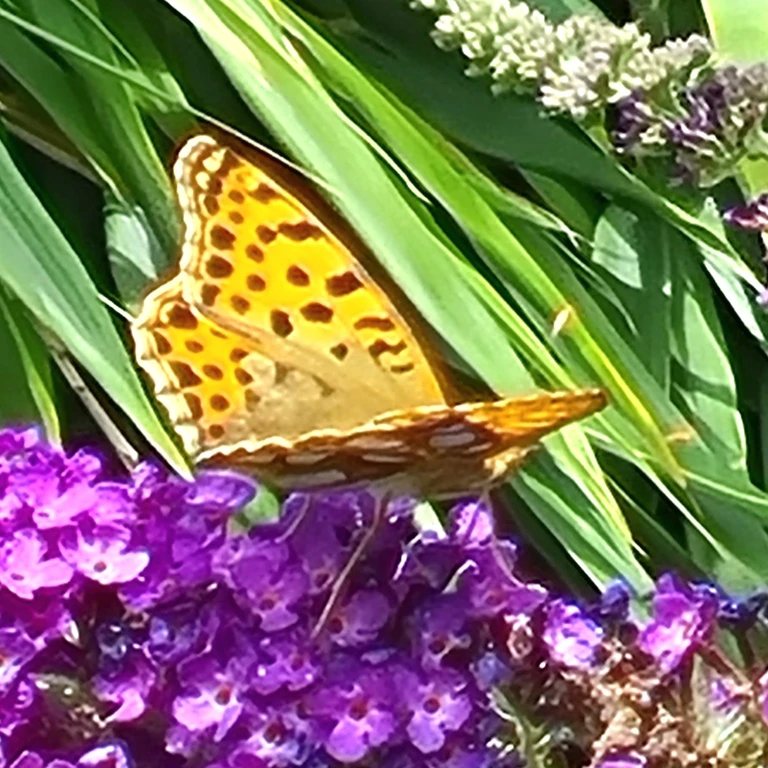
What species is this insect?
Issoria lathonia
